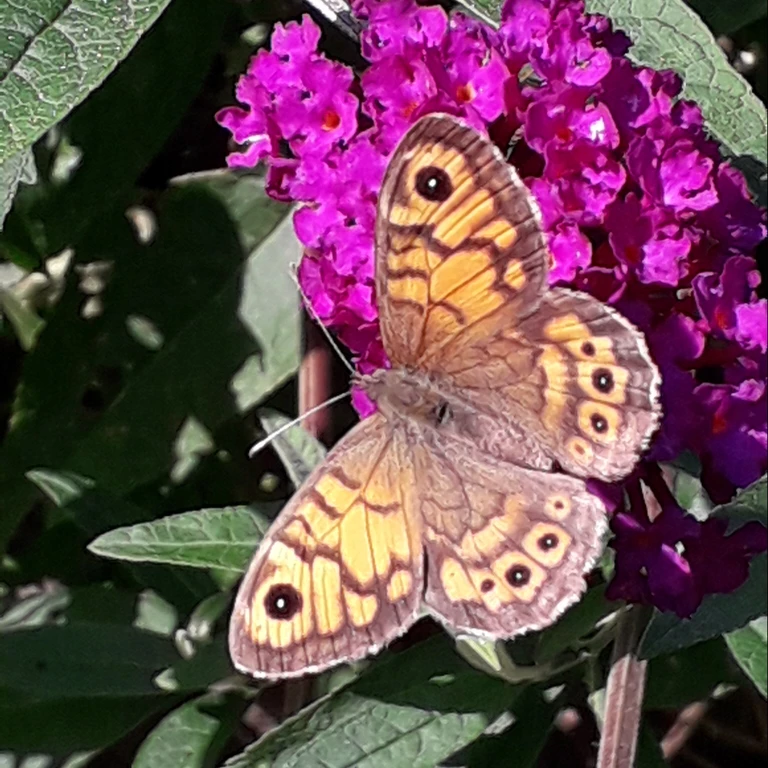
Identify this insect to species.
Lasiommata megera (also Pararge megera)
